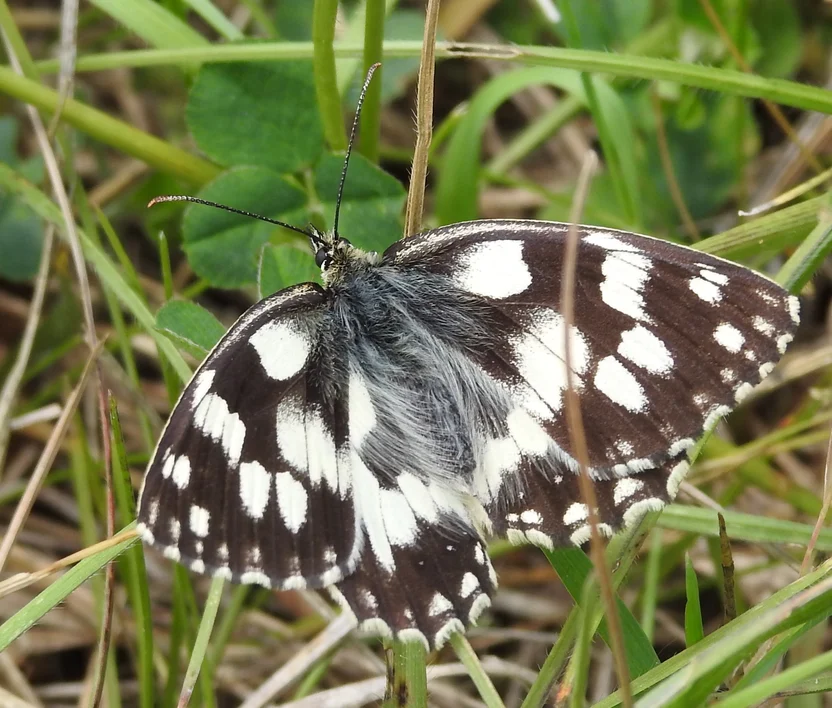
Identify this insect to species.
Melanargia galathea
